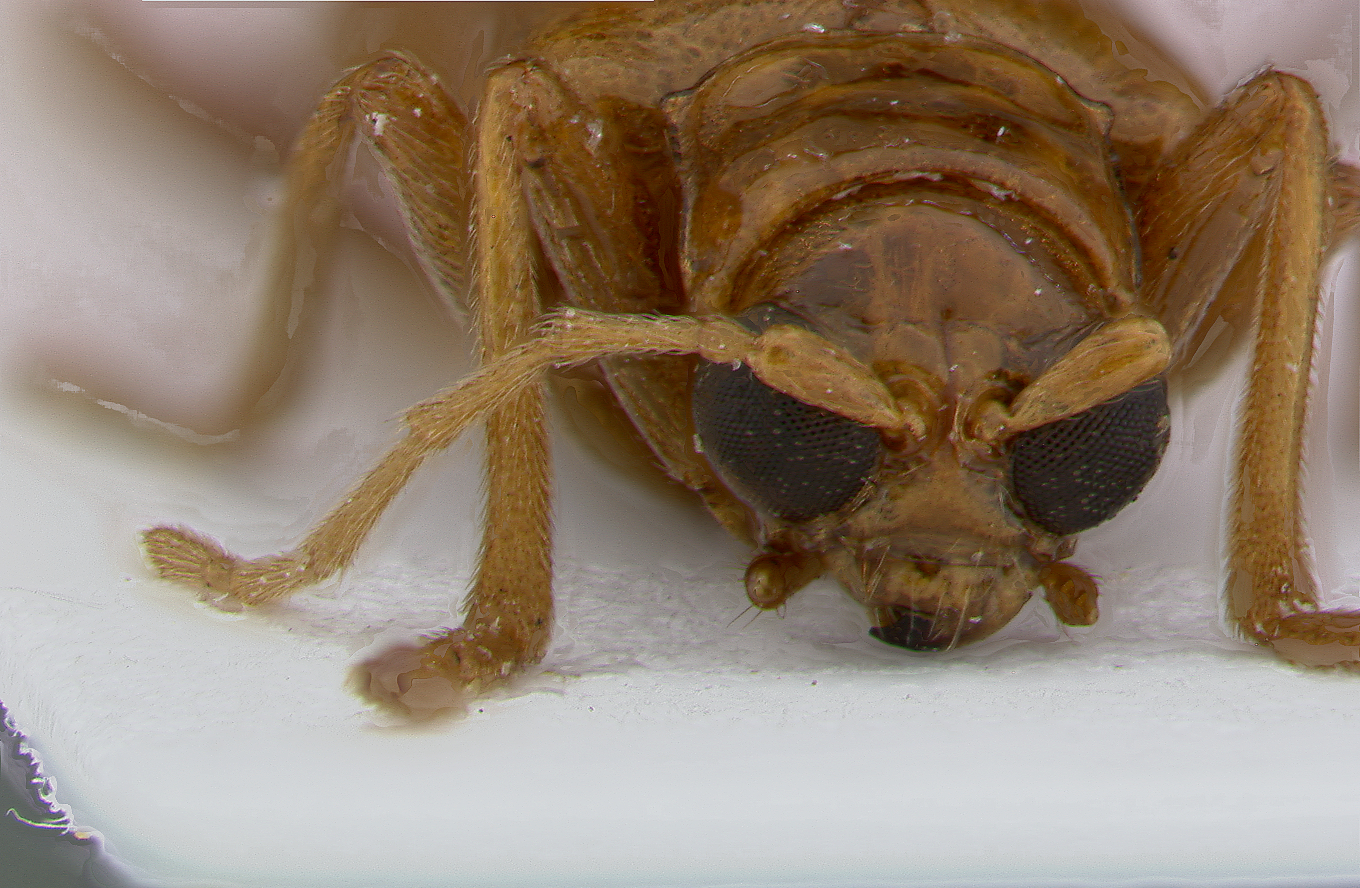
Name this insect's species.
Hoplasoma bakeri
